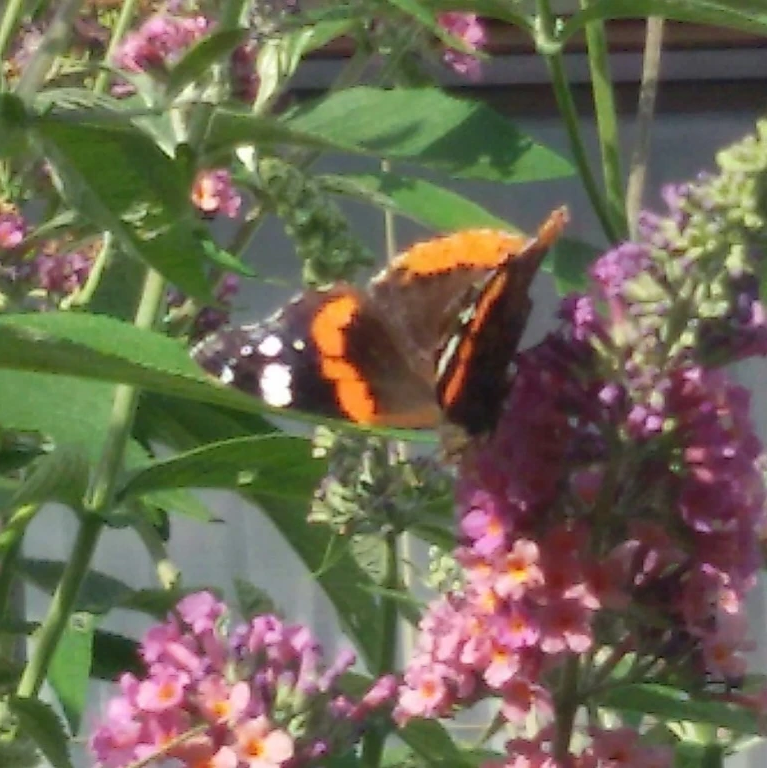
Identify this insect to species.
Vanessa atalanta
